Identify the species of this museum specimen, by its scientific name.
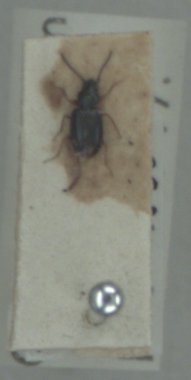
Bembidion assimile
